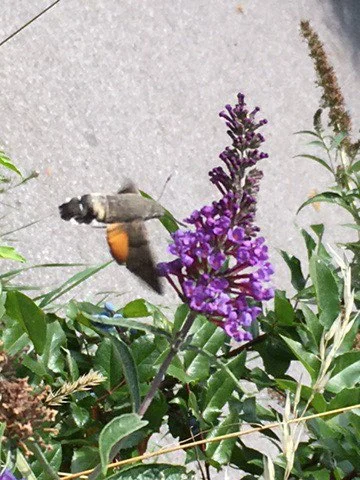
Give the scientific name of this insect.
Macroglossum stellatarum
